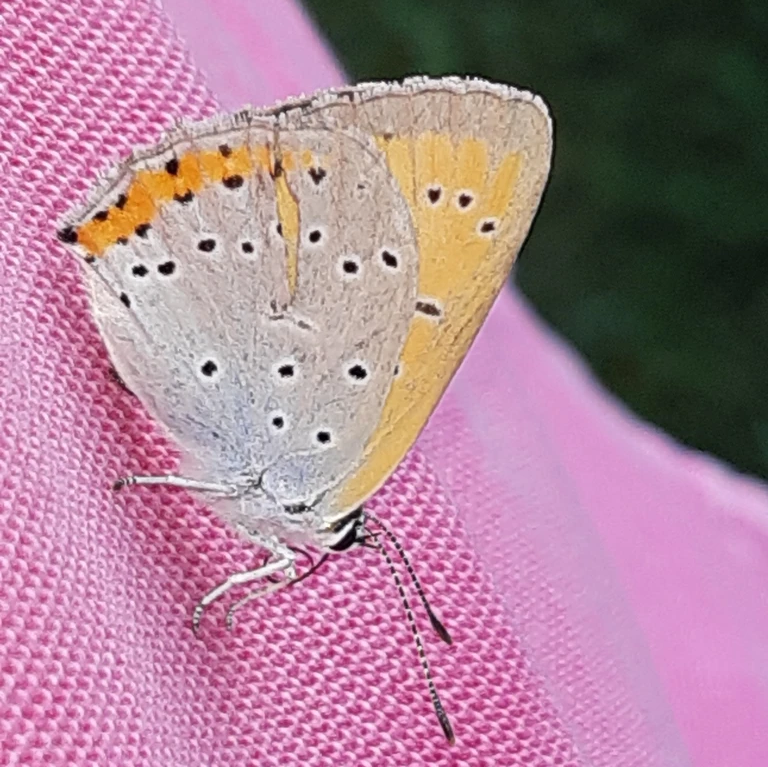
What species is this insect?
Lycaena dispar
